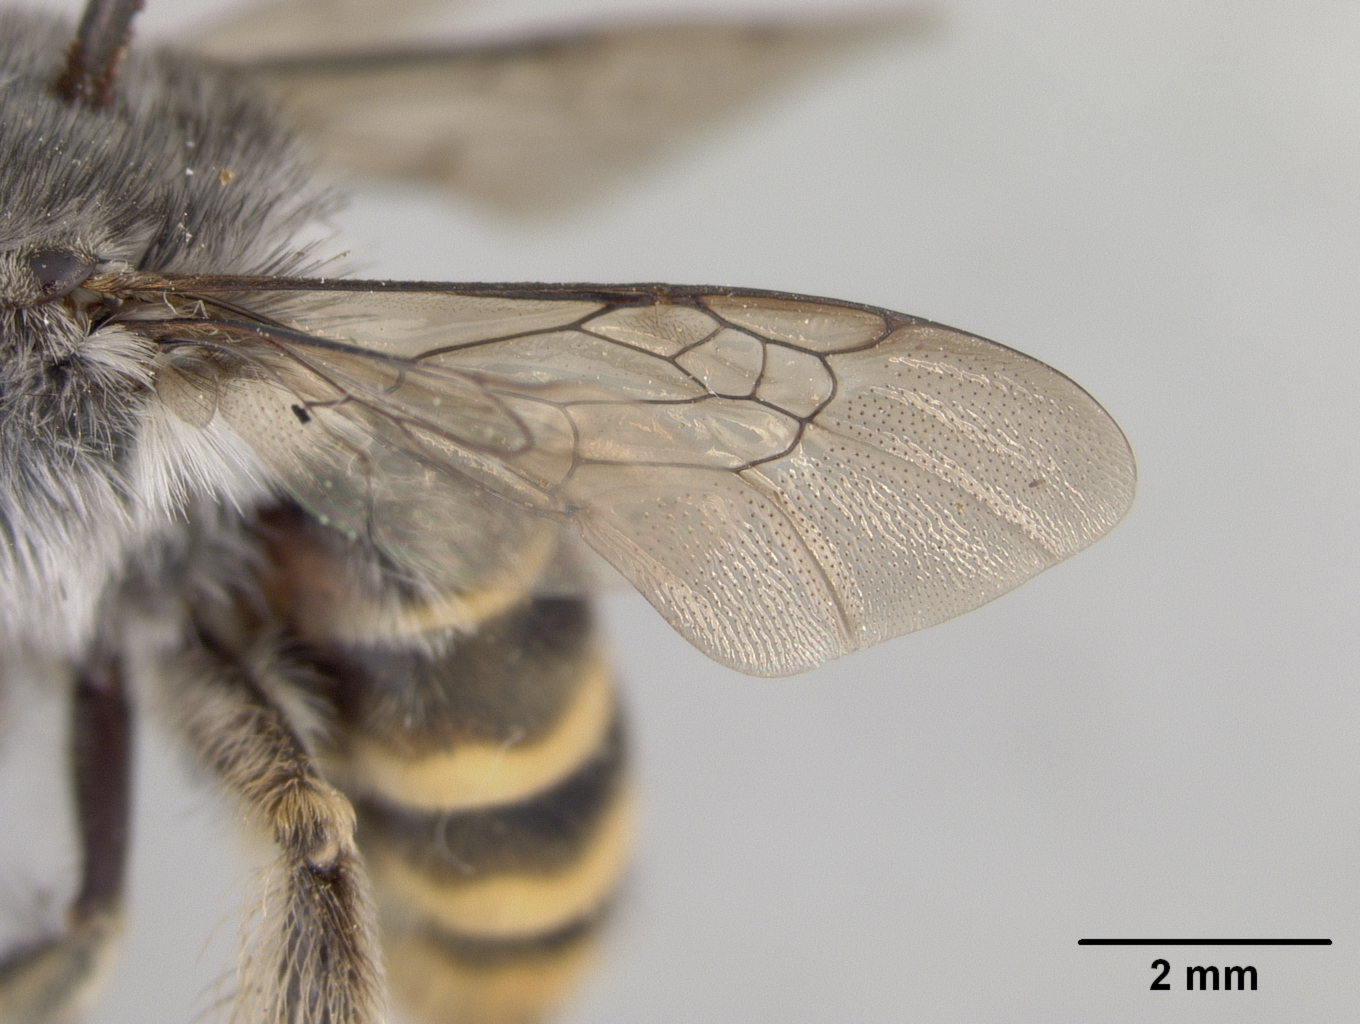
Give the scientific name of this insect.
Anthophora popenoei
